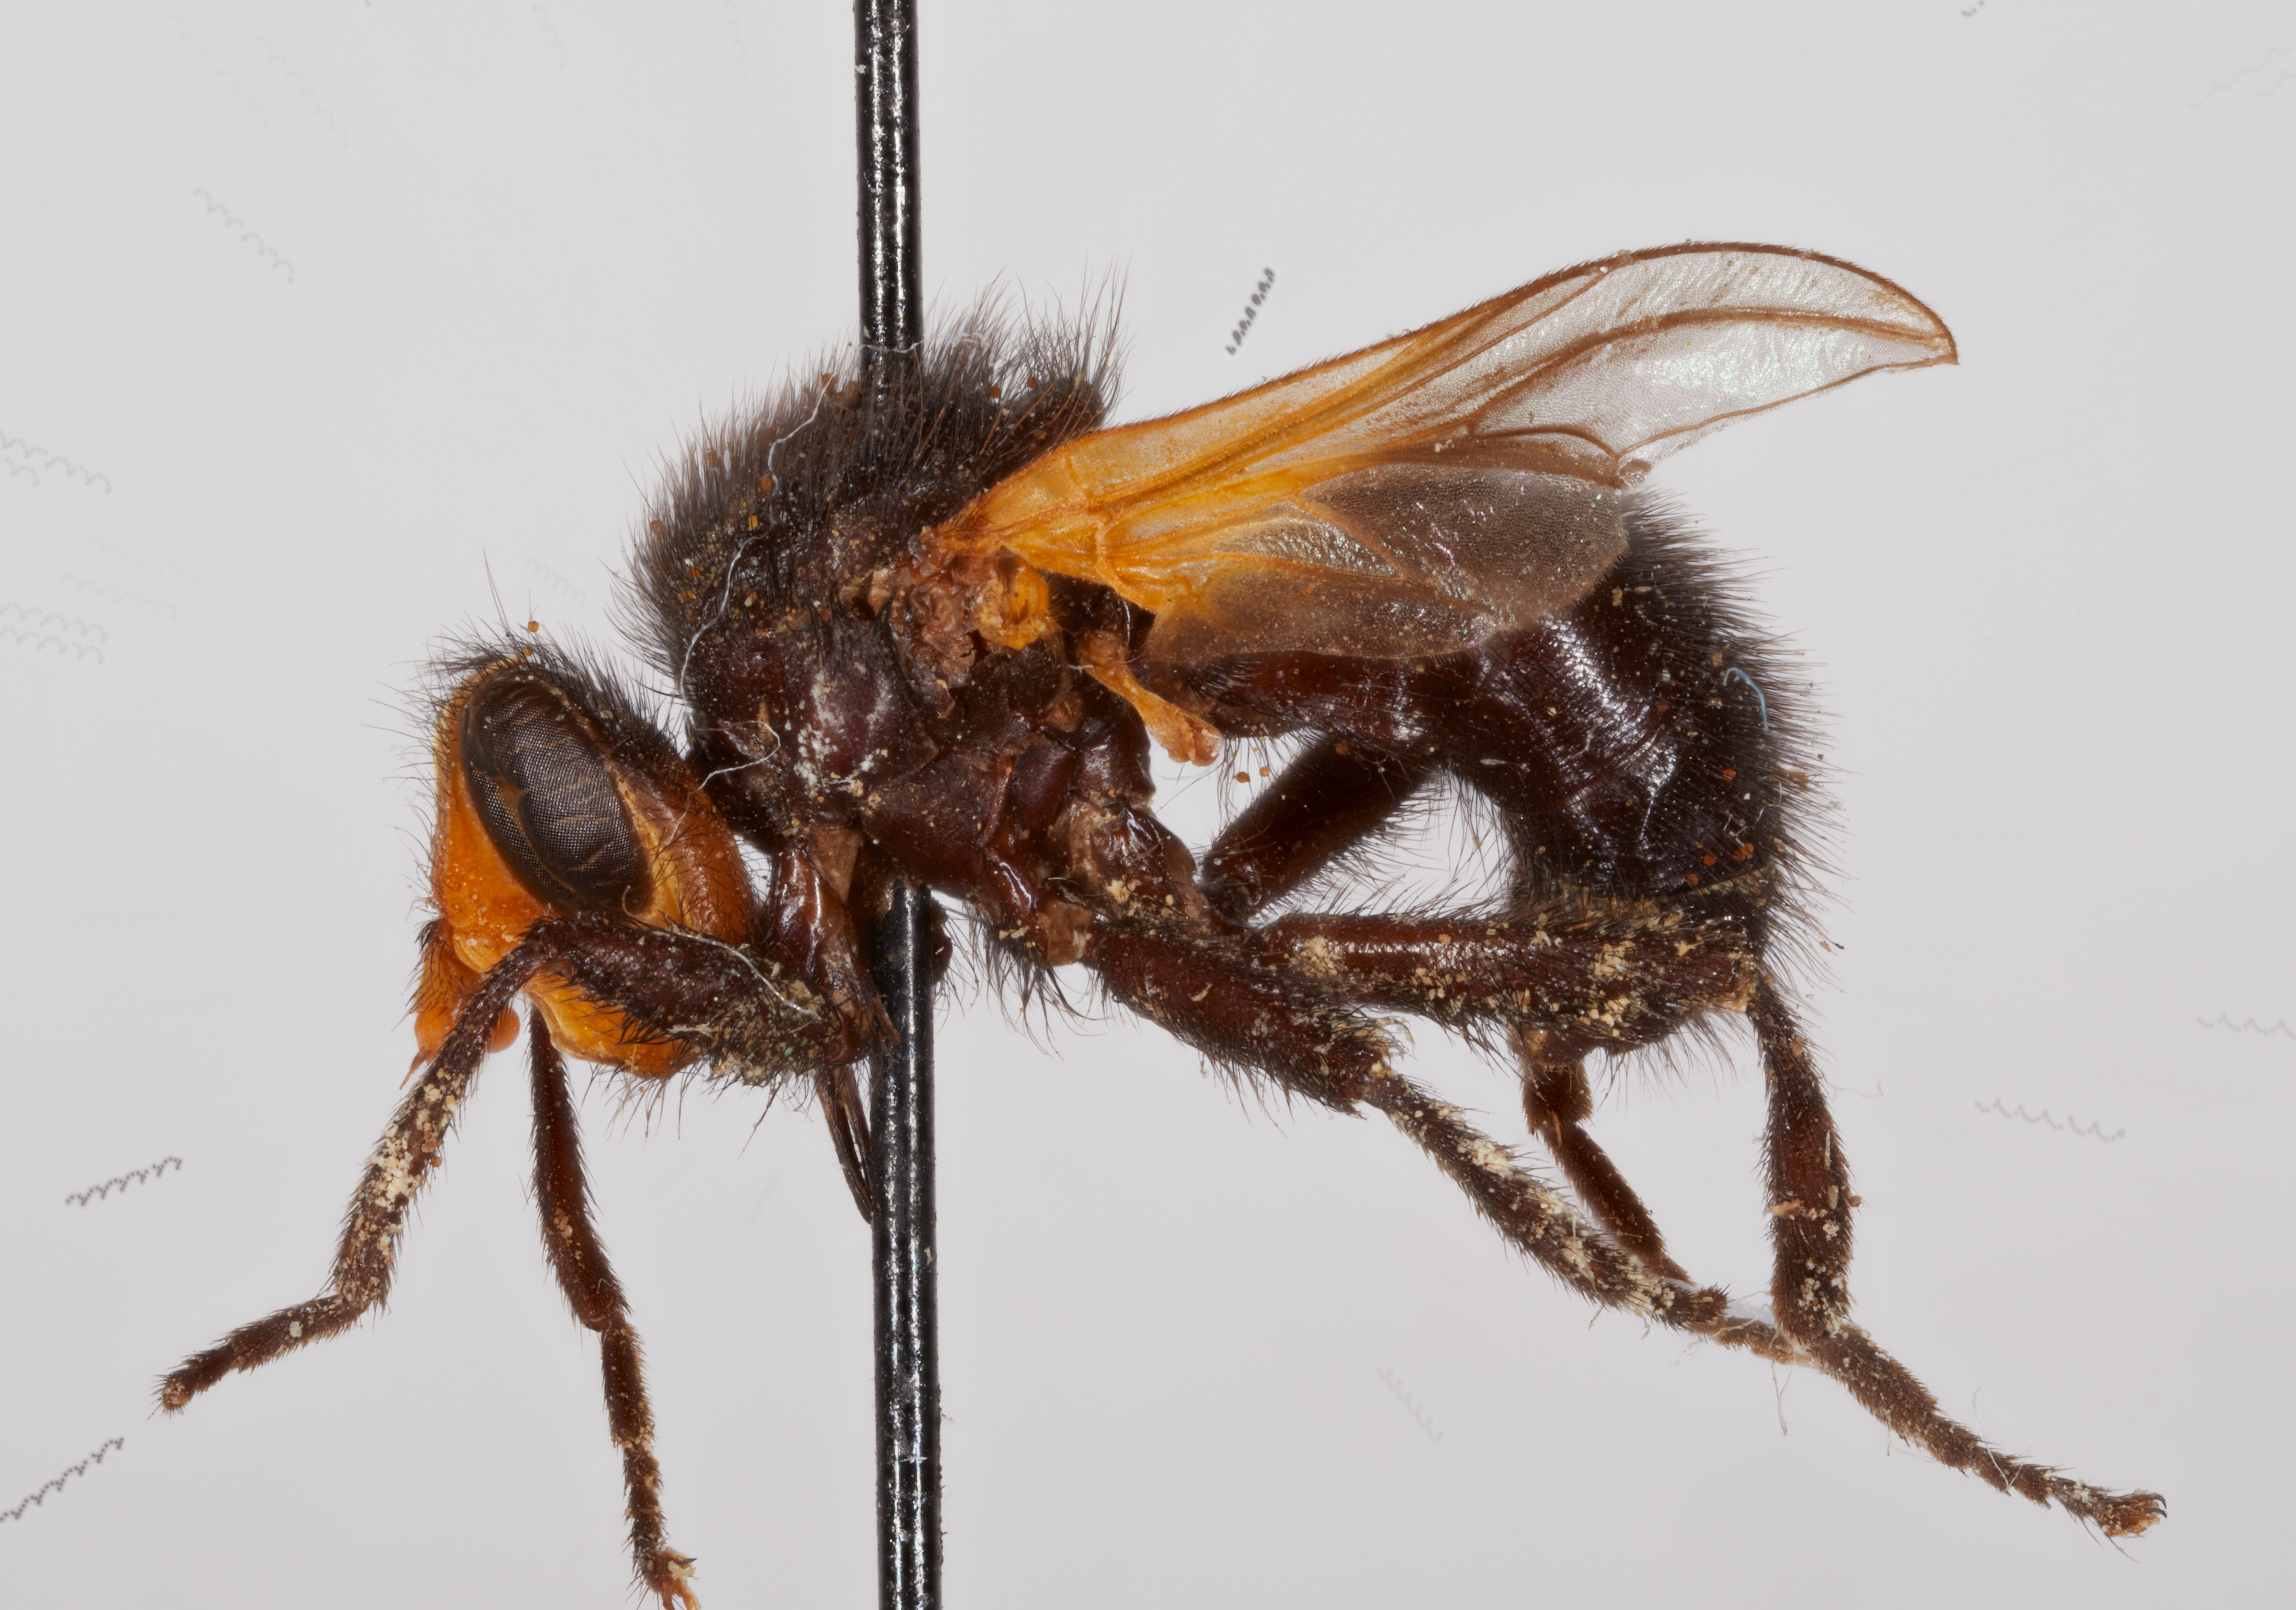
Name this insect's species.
Melanosoma carbonaria
